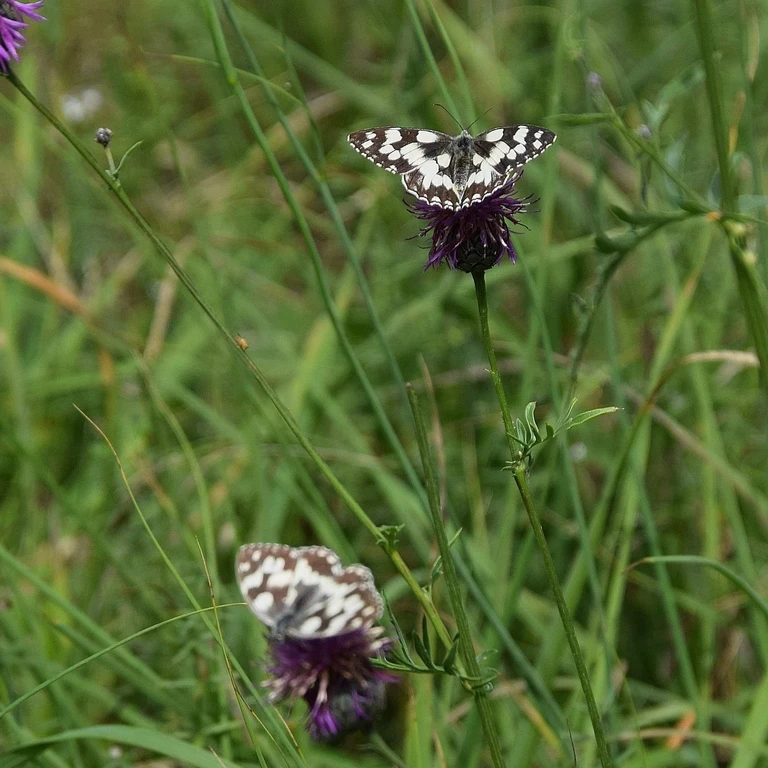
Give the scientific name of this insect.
Melanargia galathea
